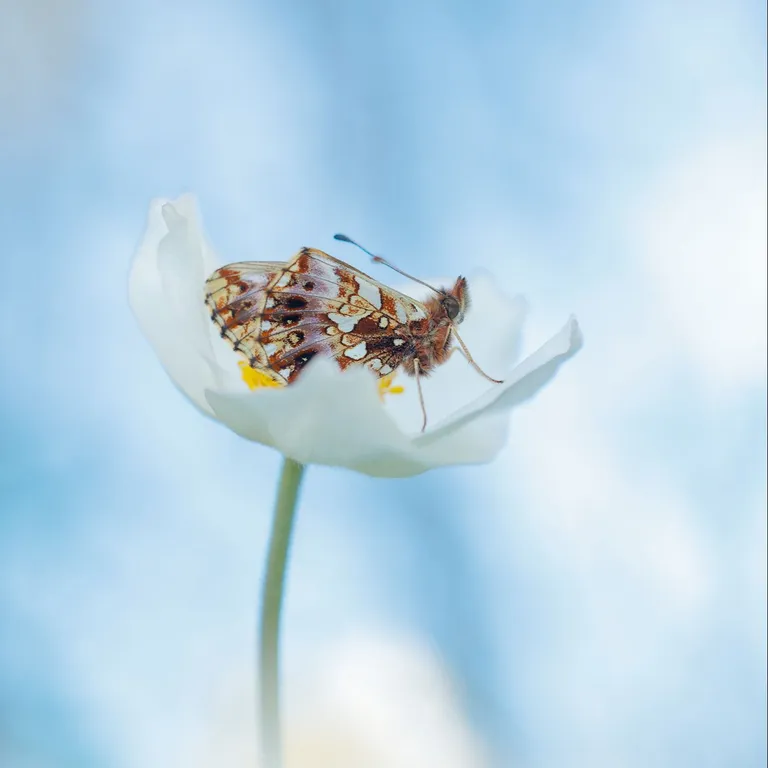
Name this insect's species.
Boloria dia
